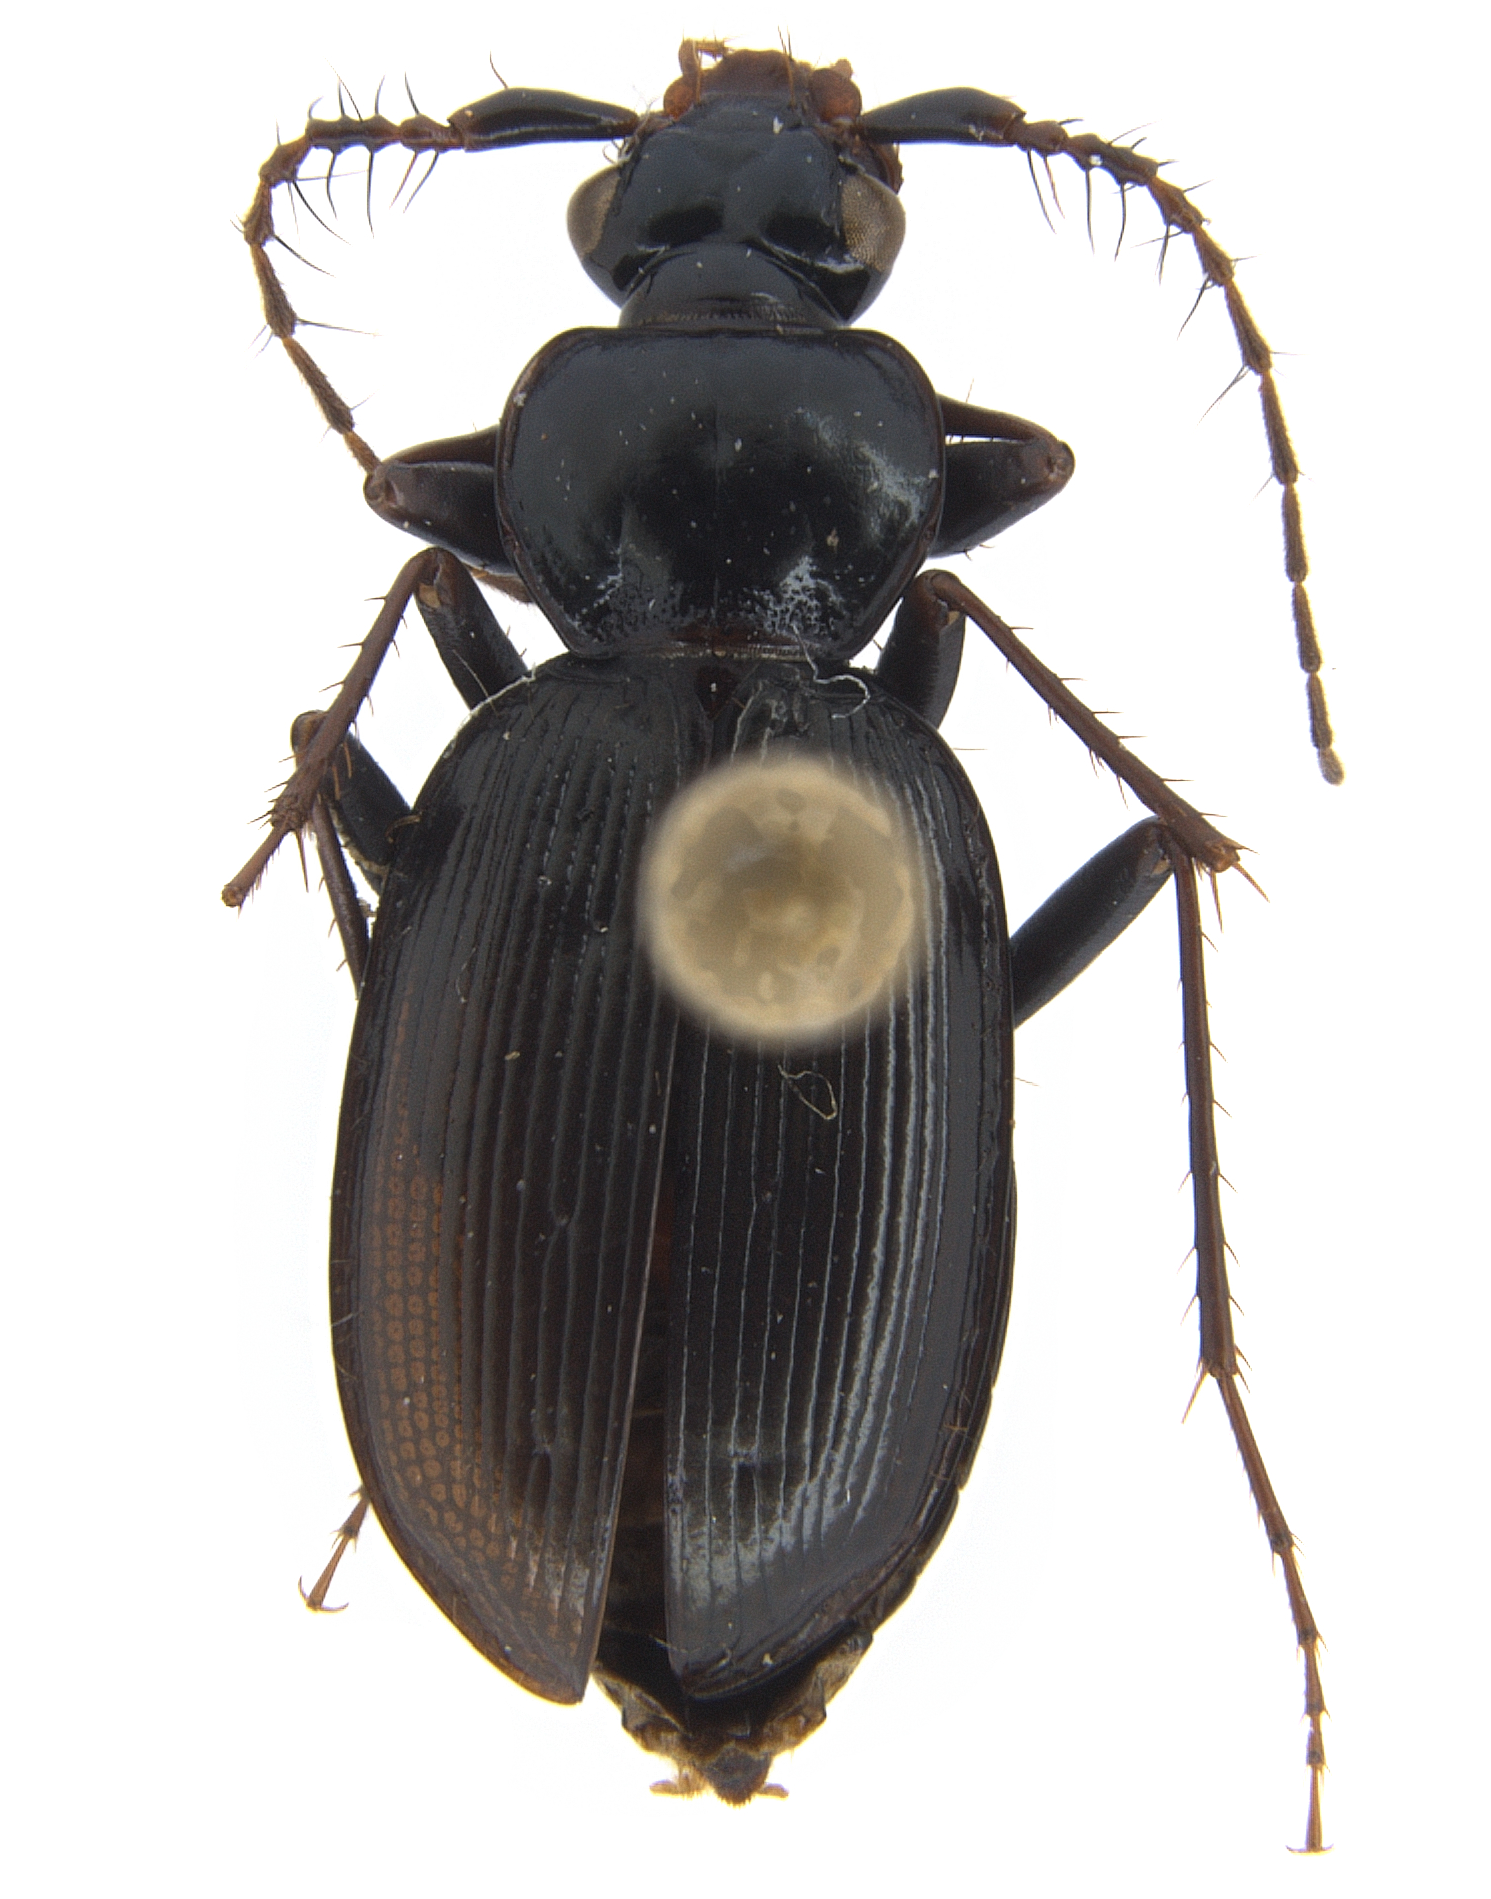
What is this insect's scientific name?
Loricera rotundicollis
